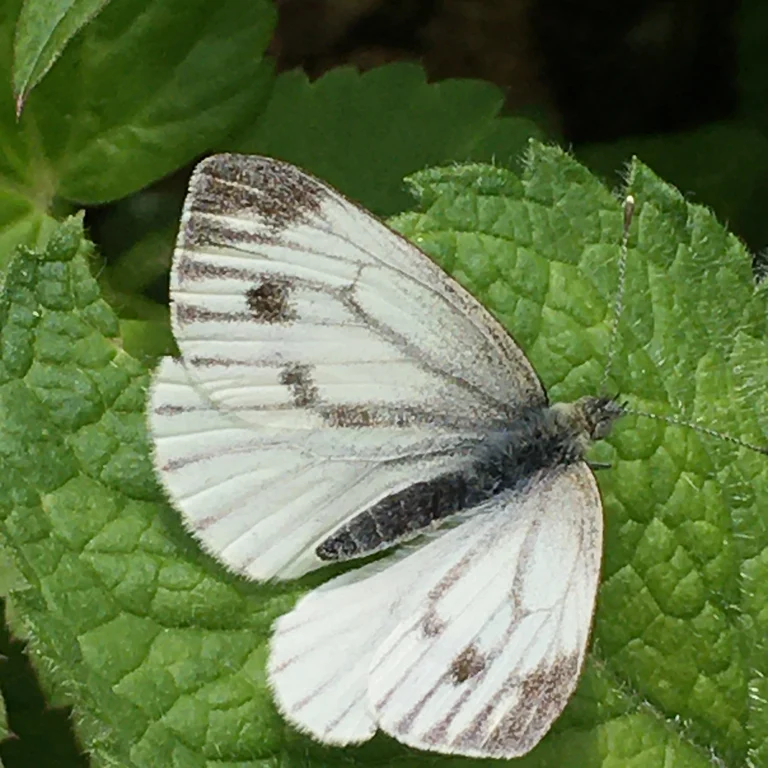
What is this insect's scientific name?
Pieris napi
